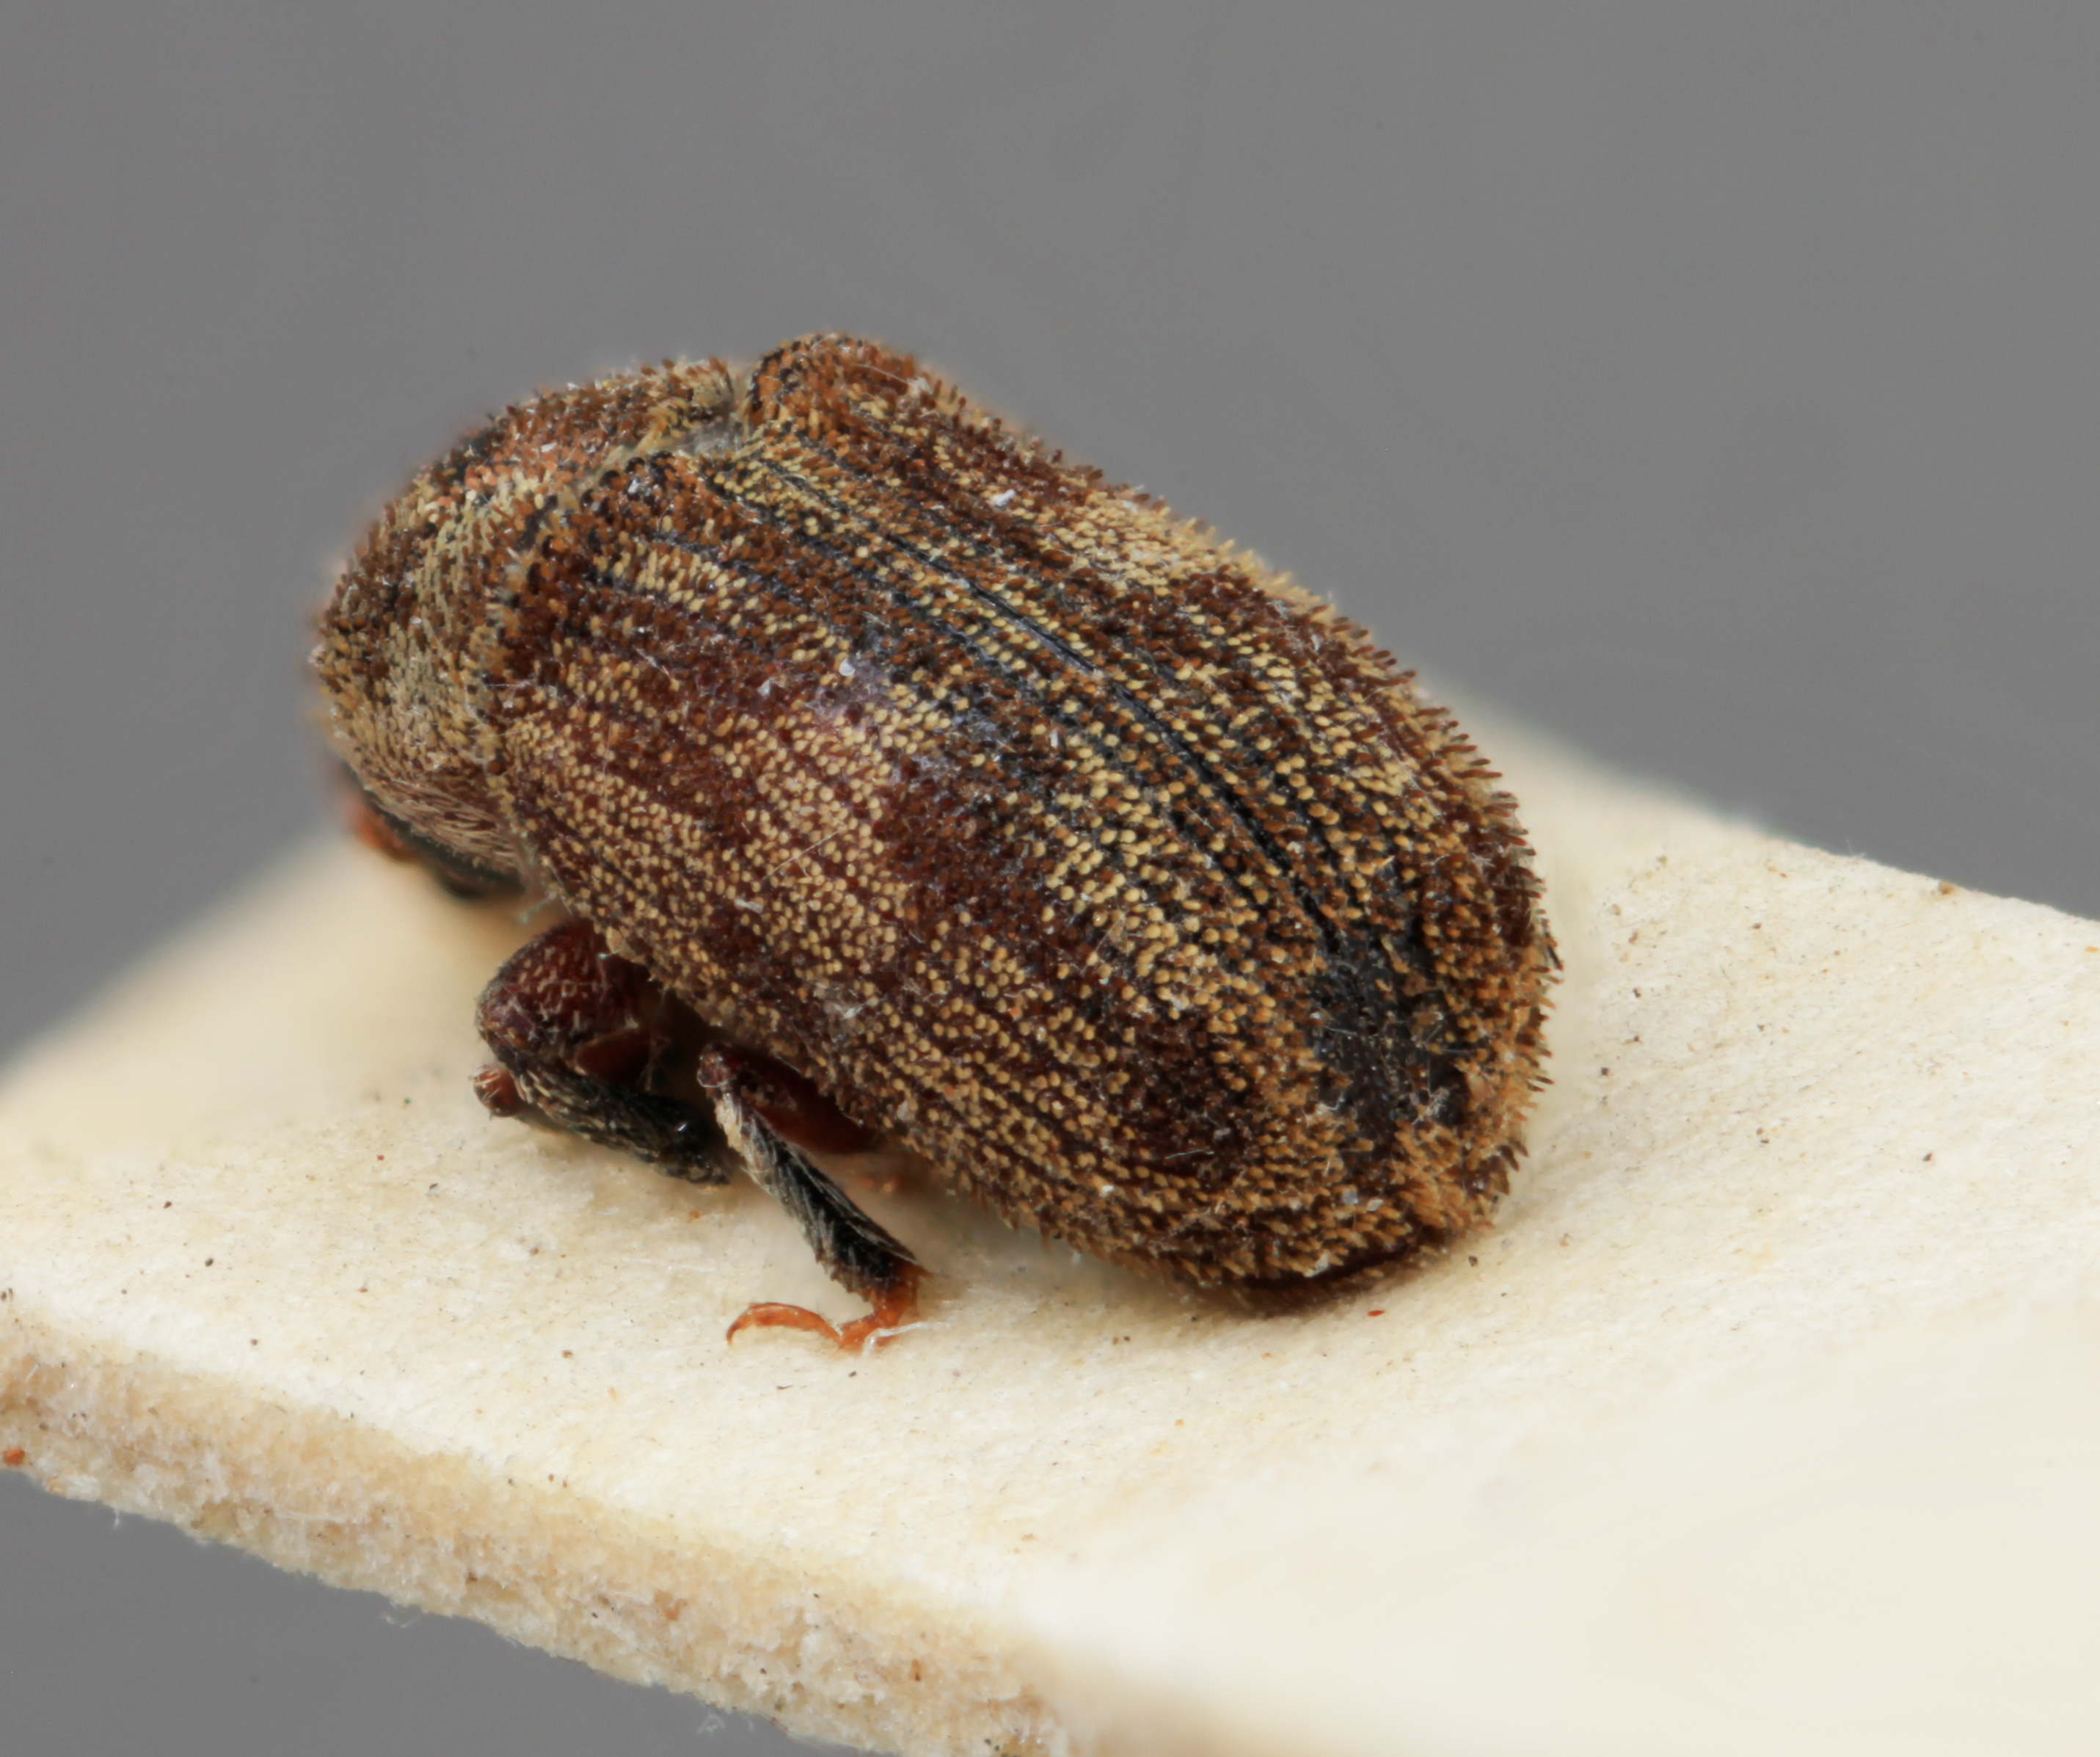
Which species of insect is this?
Xylechinus squamatilis
